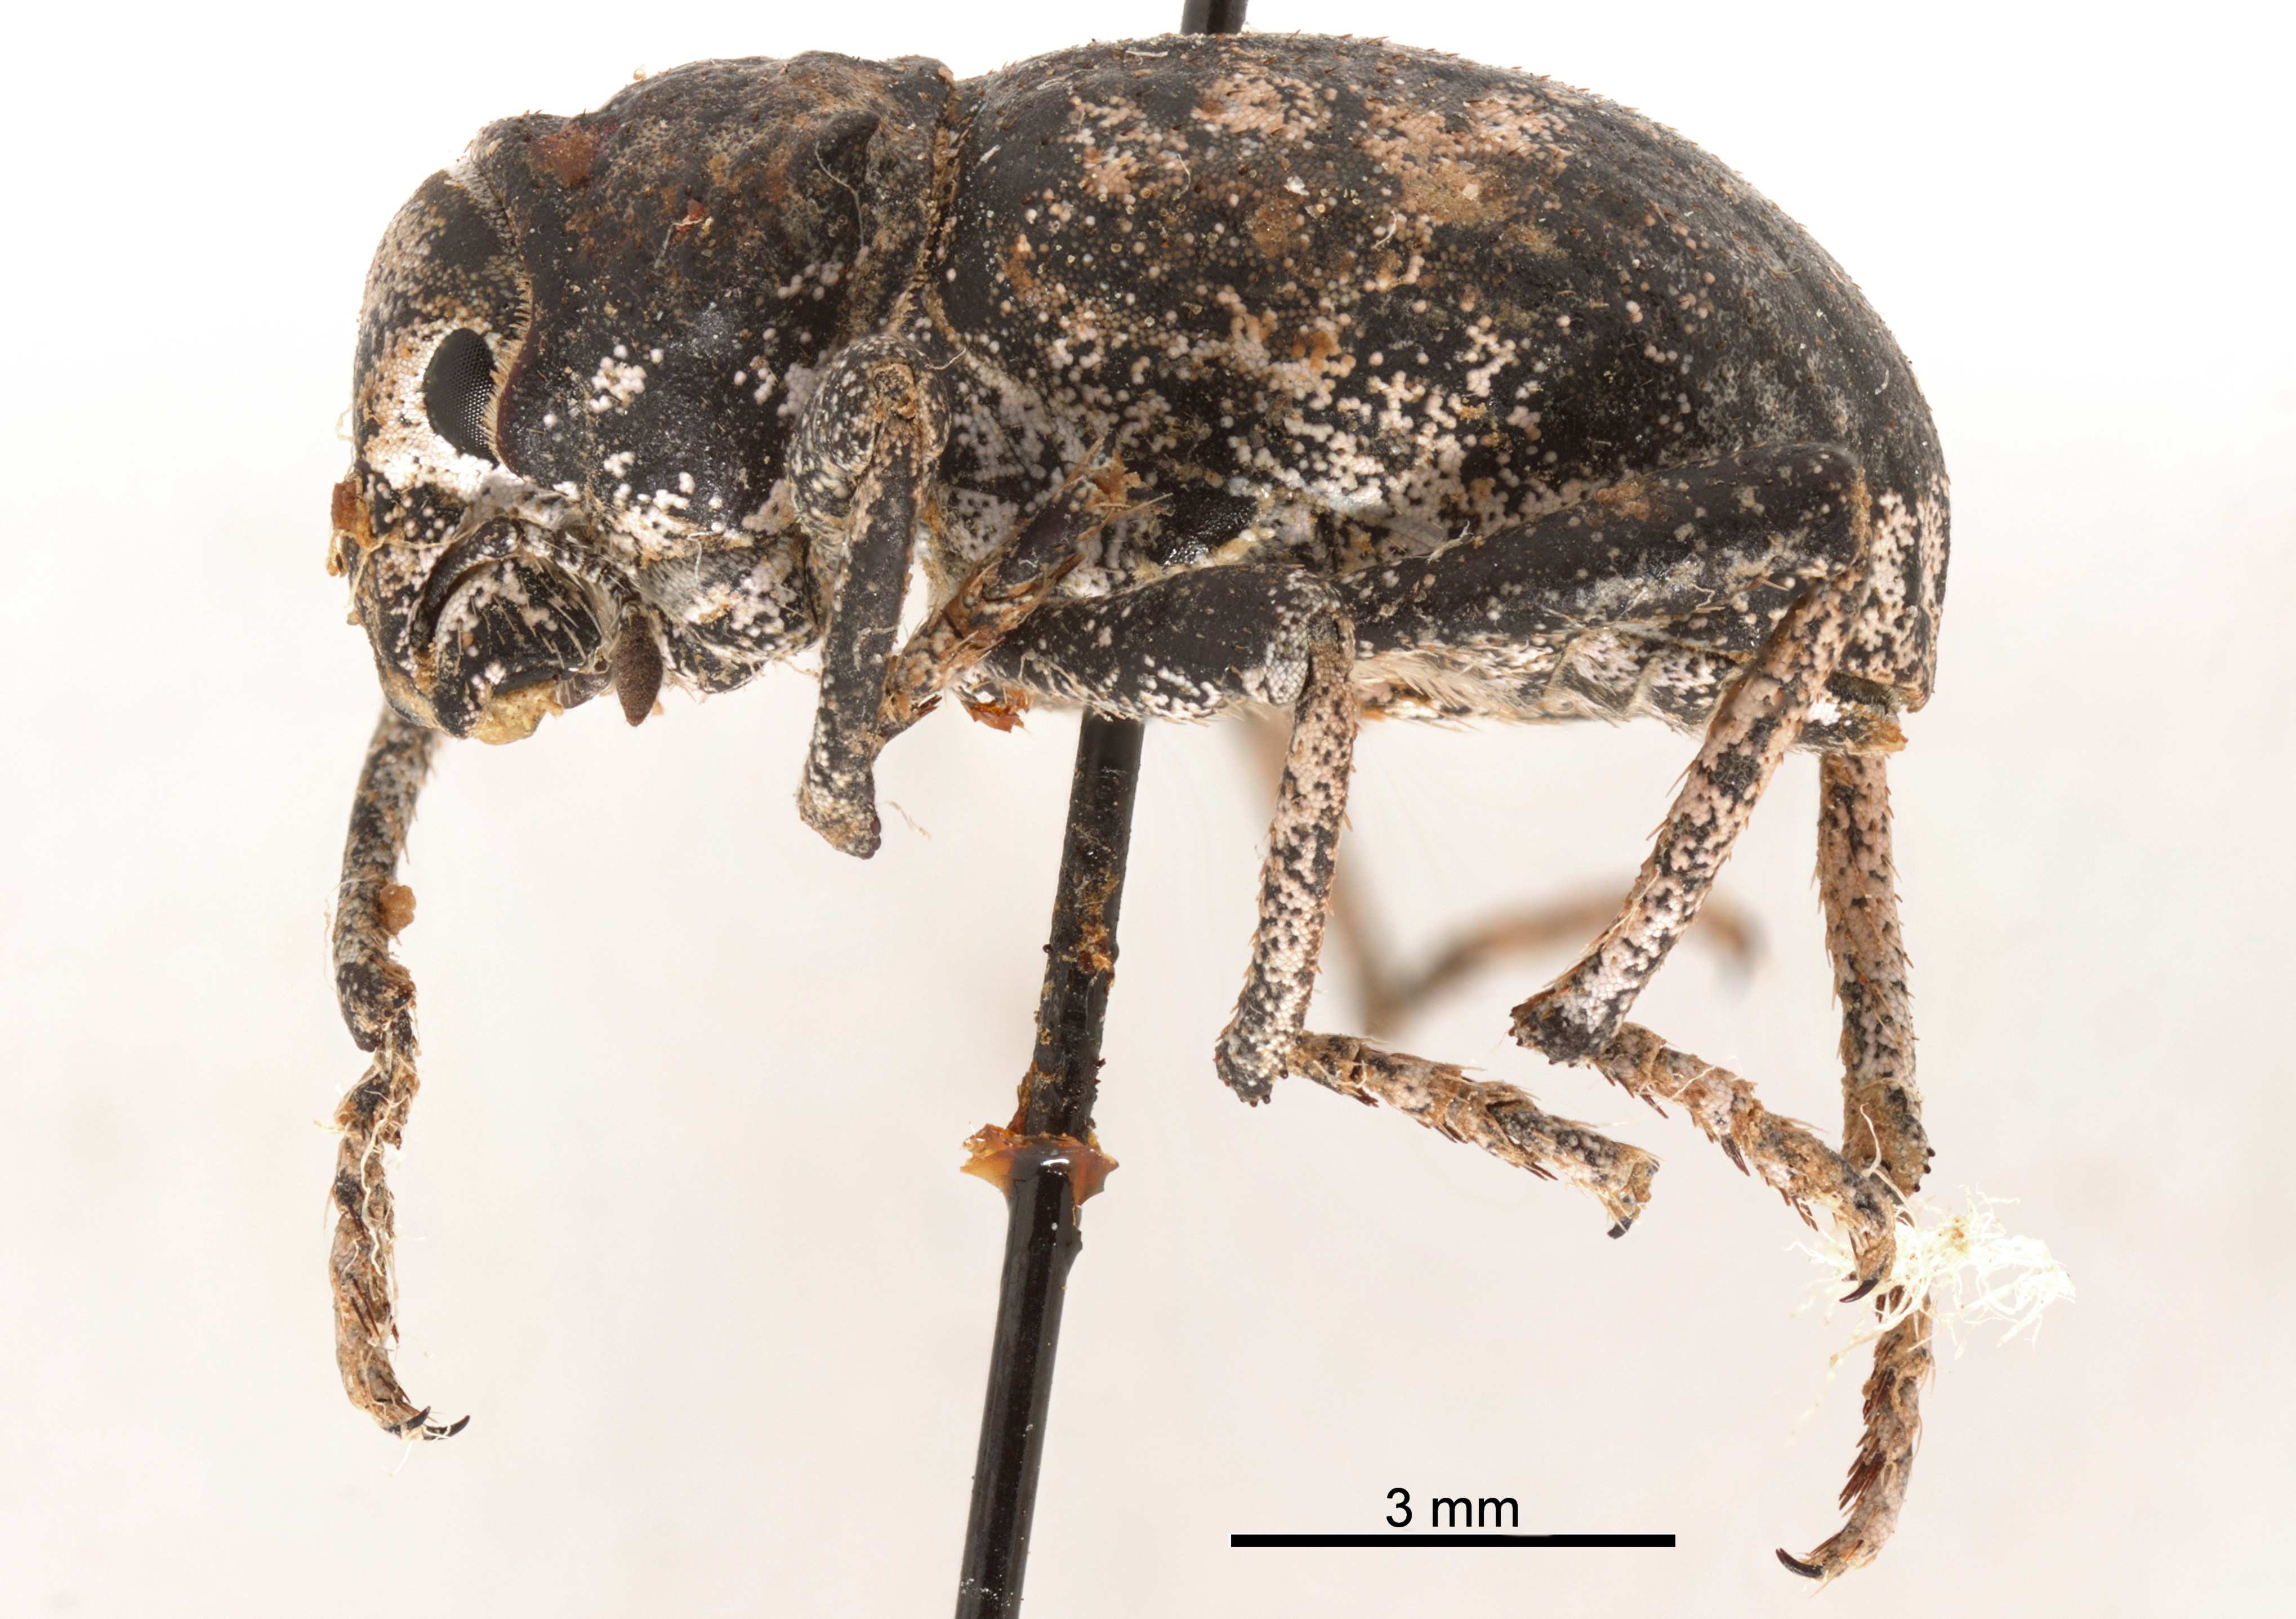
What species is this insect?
Deracanthus jacobsoni
